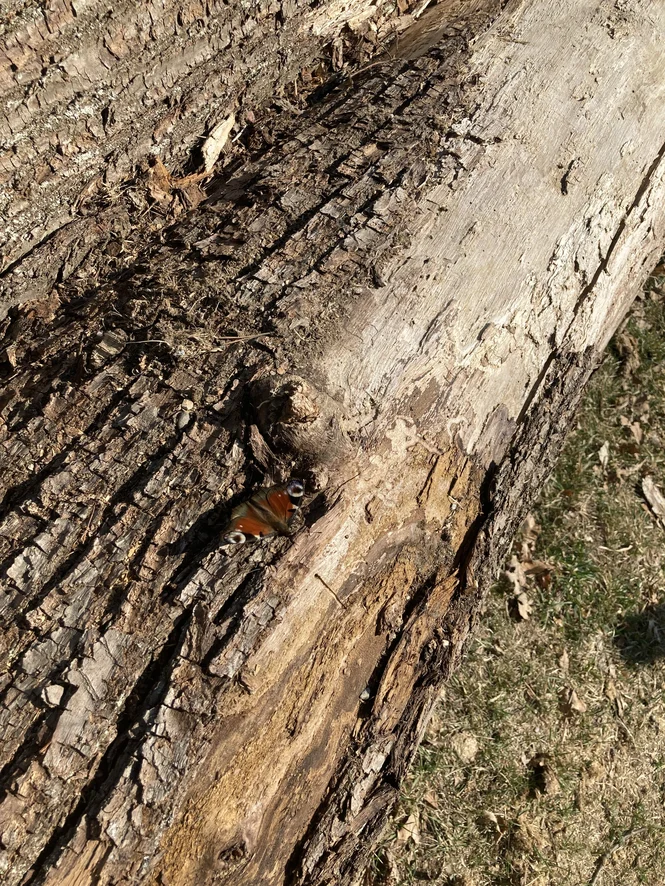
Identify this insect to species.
Aglais io
